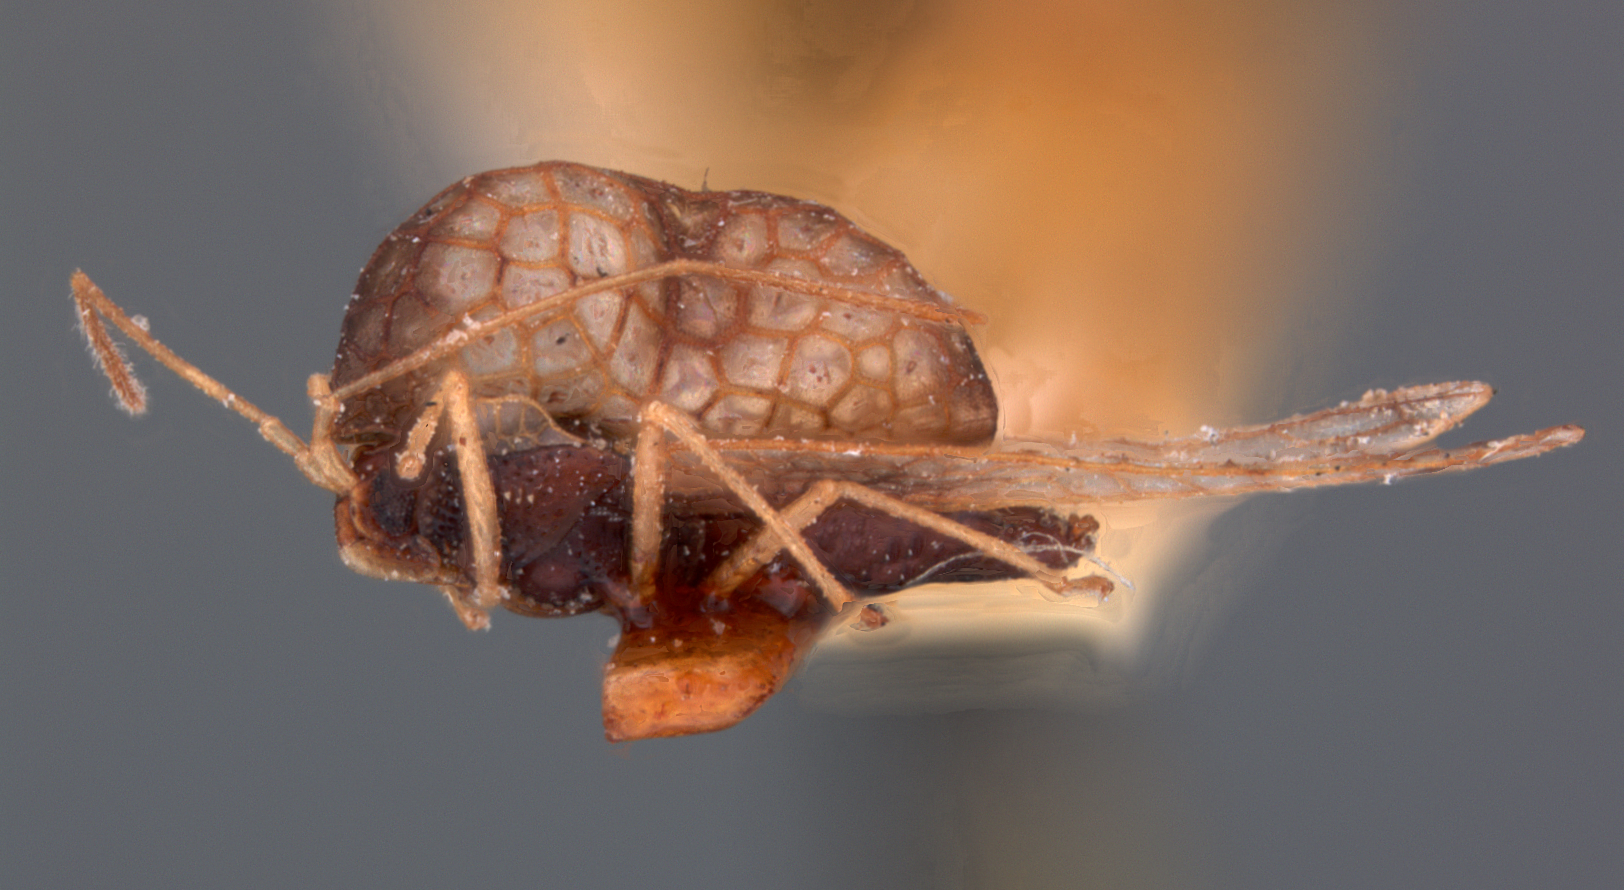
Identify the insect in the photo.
Alloiothucha necopinata
